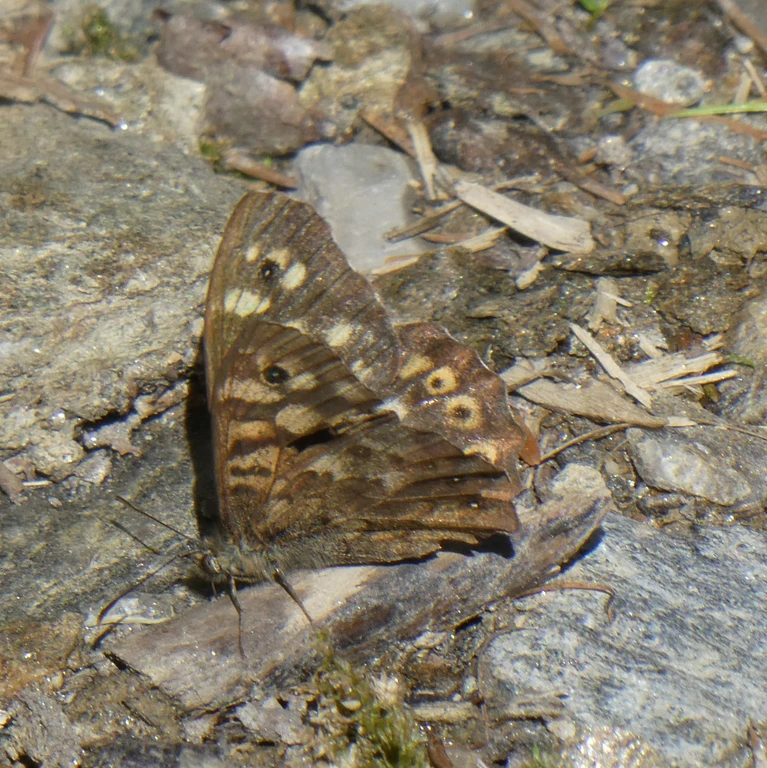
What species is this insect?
Pararge aegeria
